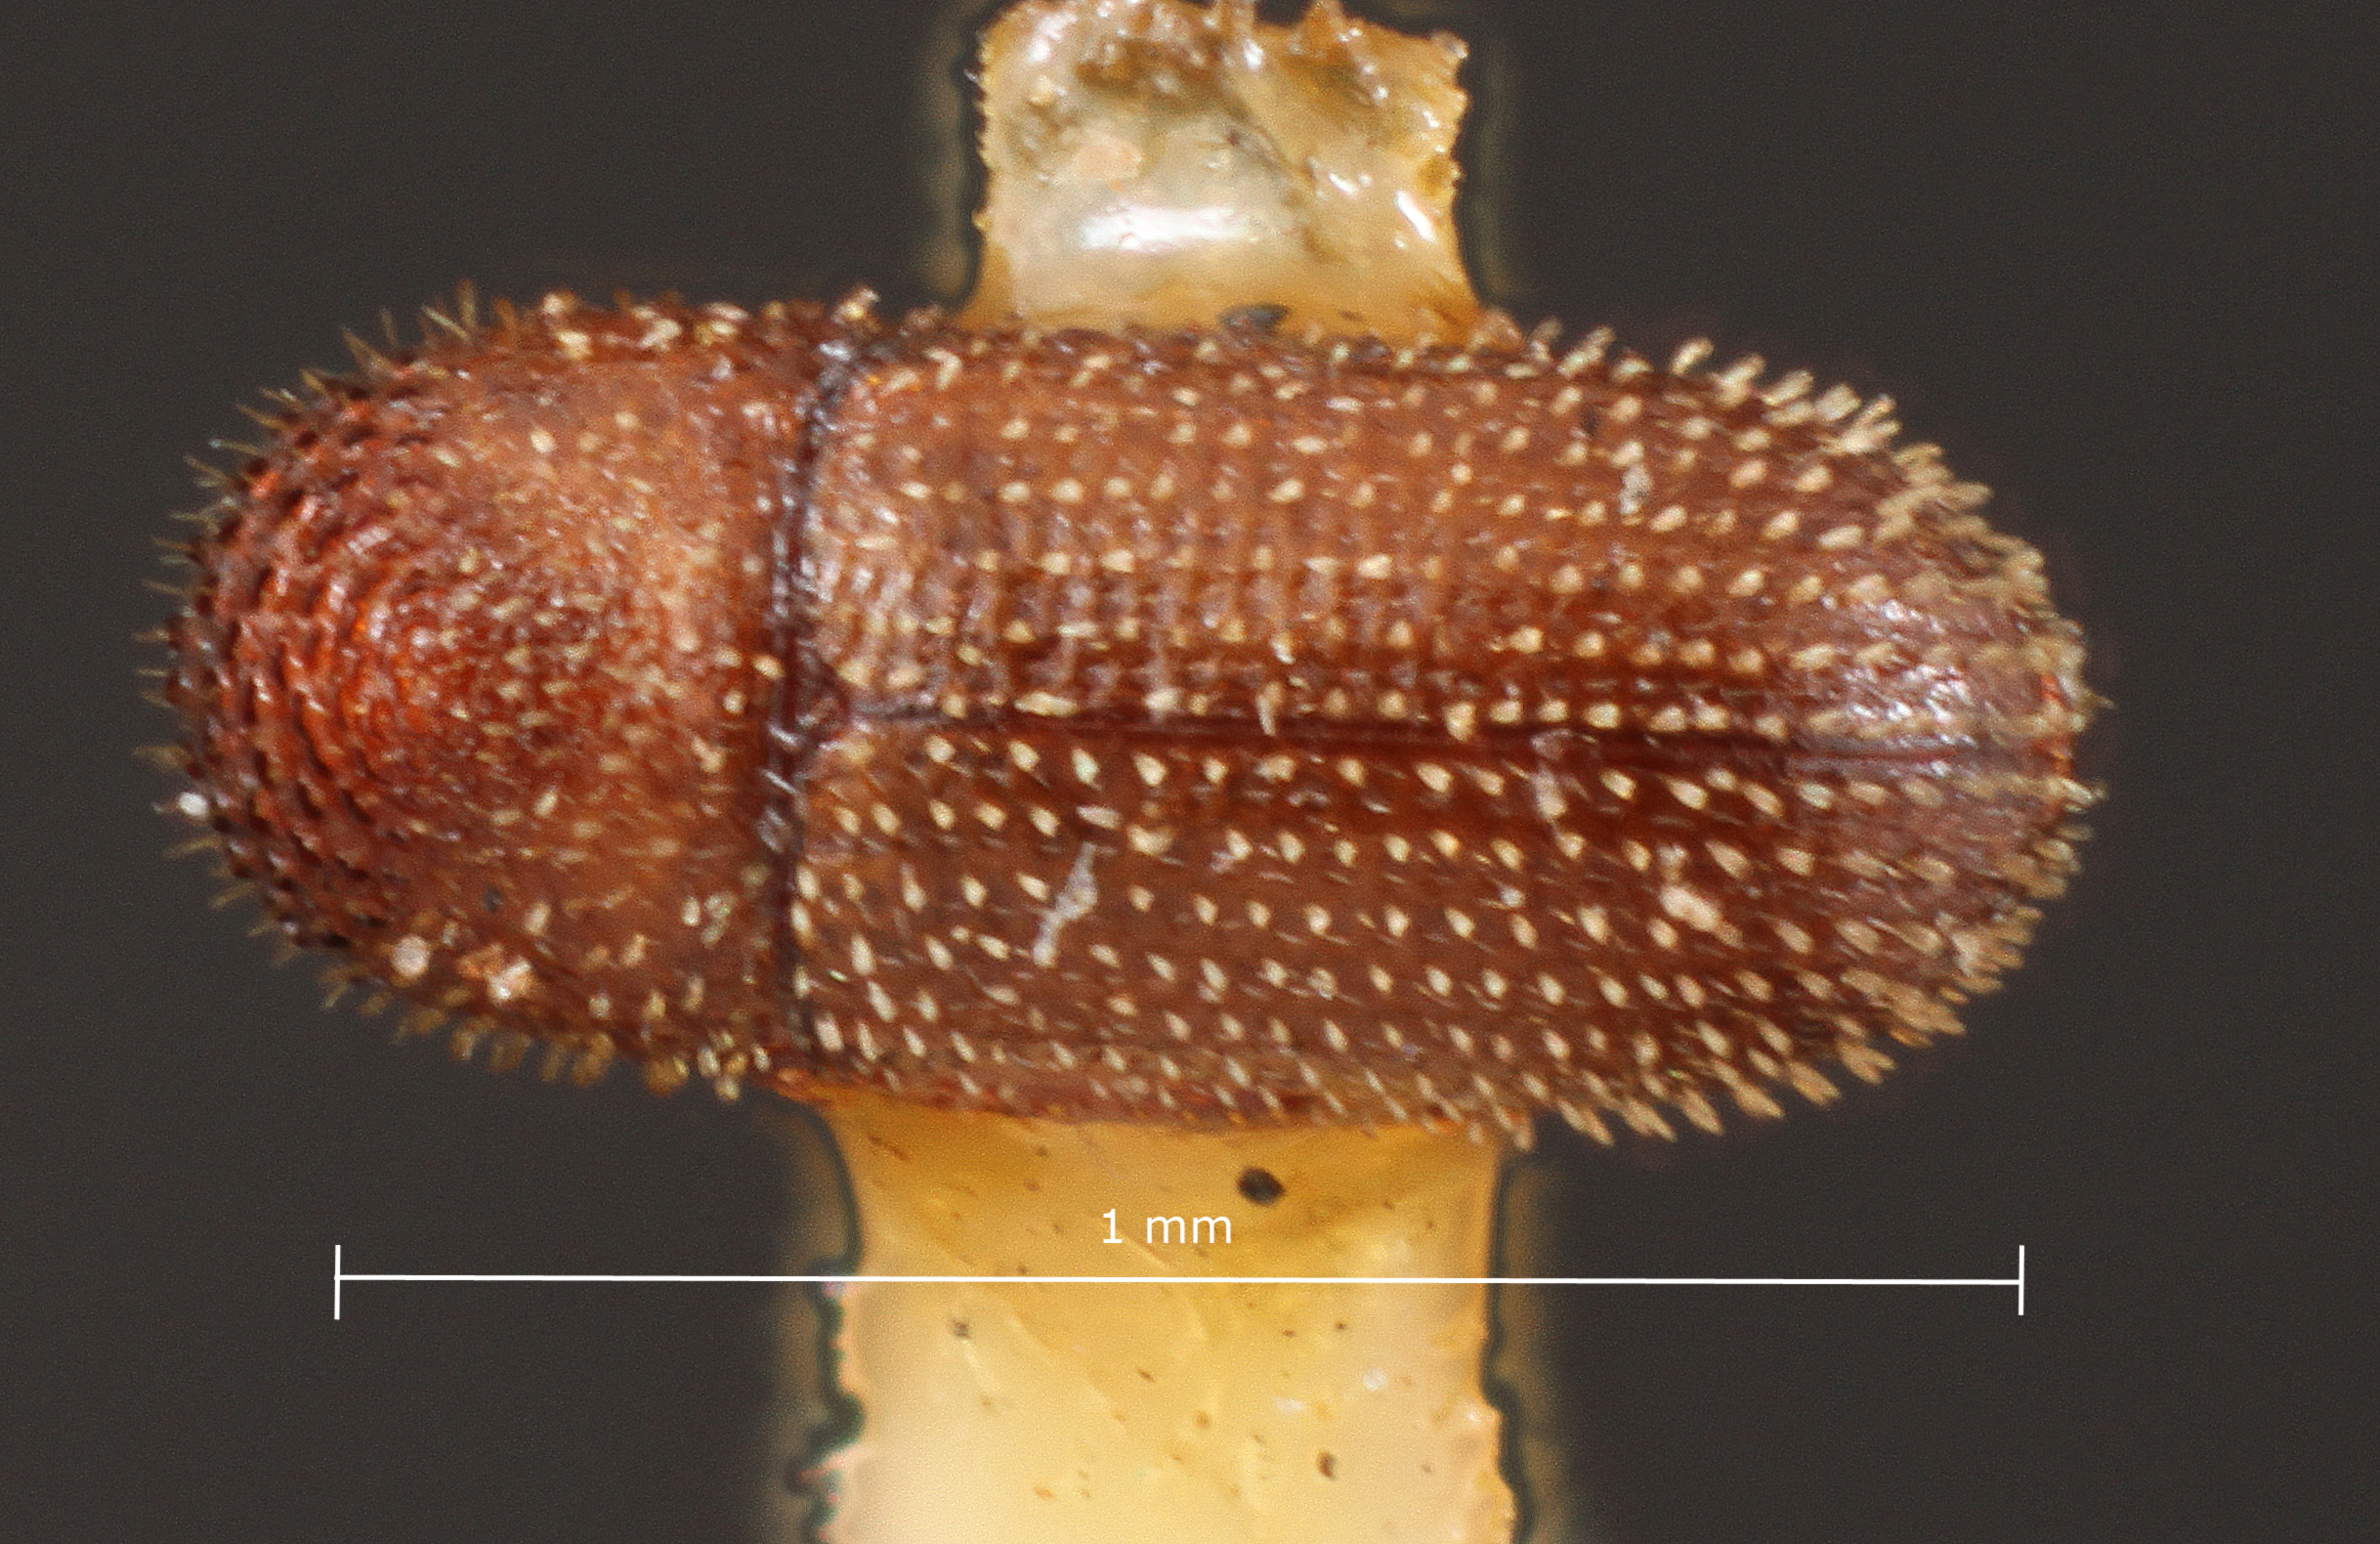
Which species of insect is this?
Stephanoderes parallelus
